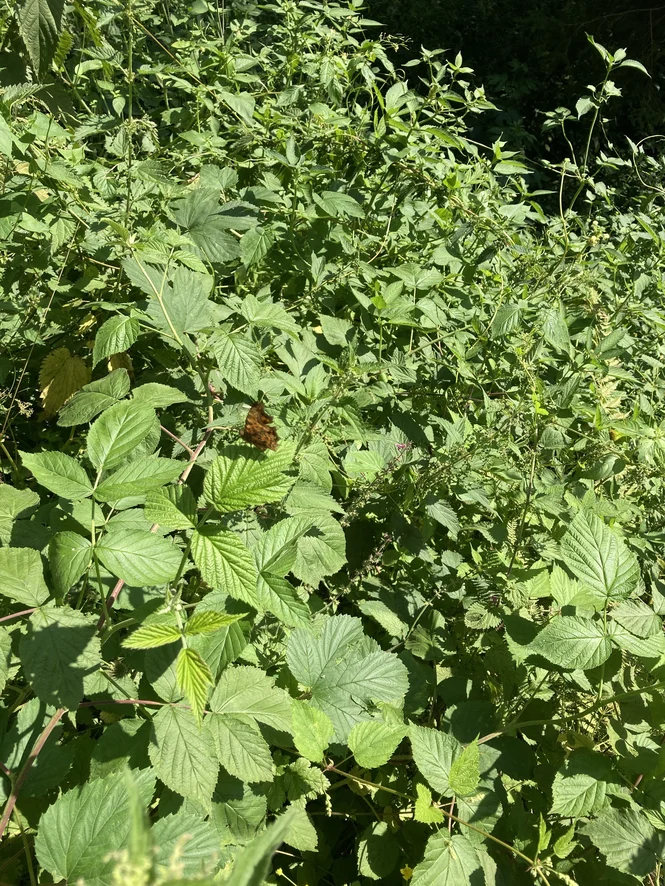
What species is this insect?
Polygonia c-album
